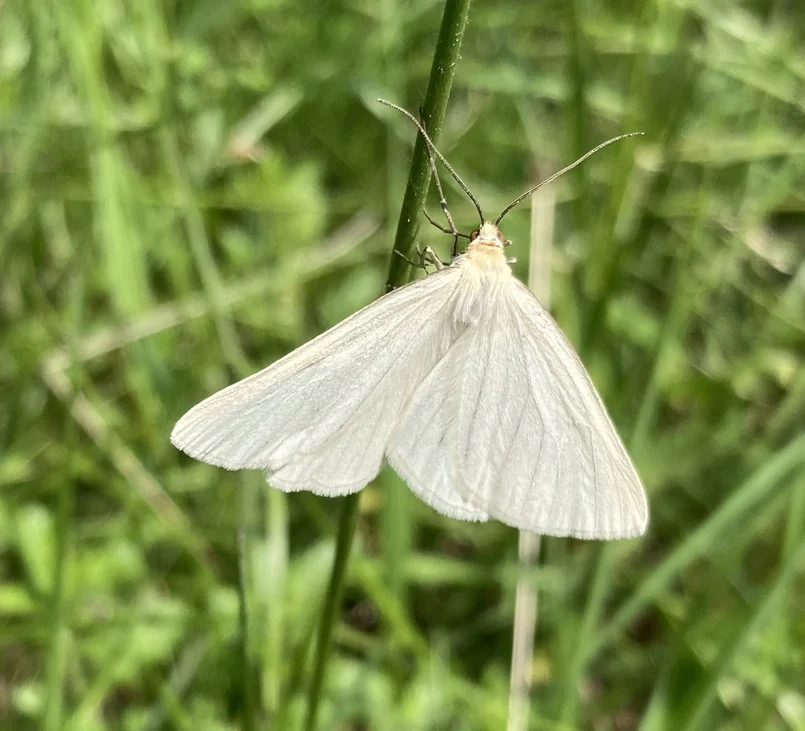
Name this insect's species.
Siona lineata
